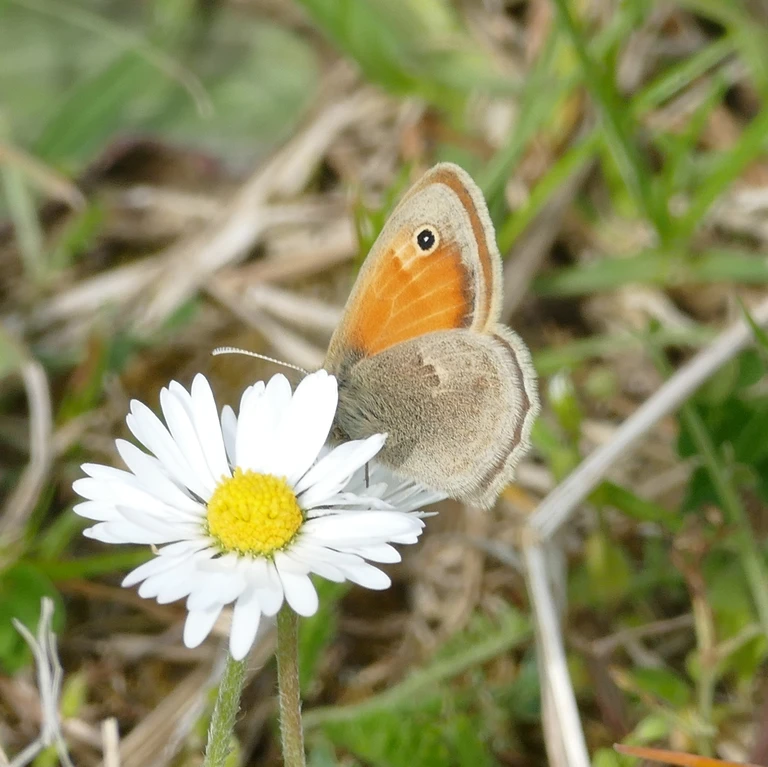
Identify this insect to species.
Coenonympha pamphilus
